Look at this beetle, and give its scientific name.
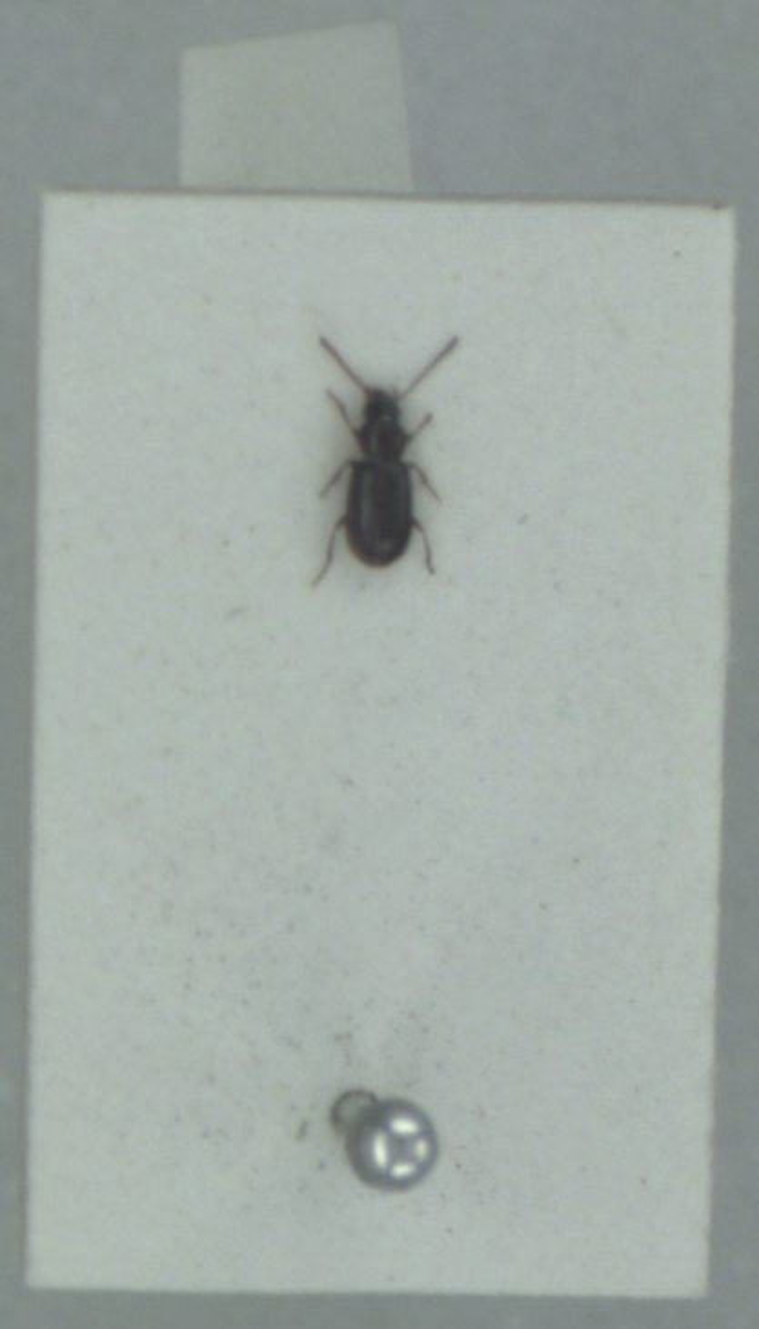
Acupalpus exiguus
